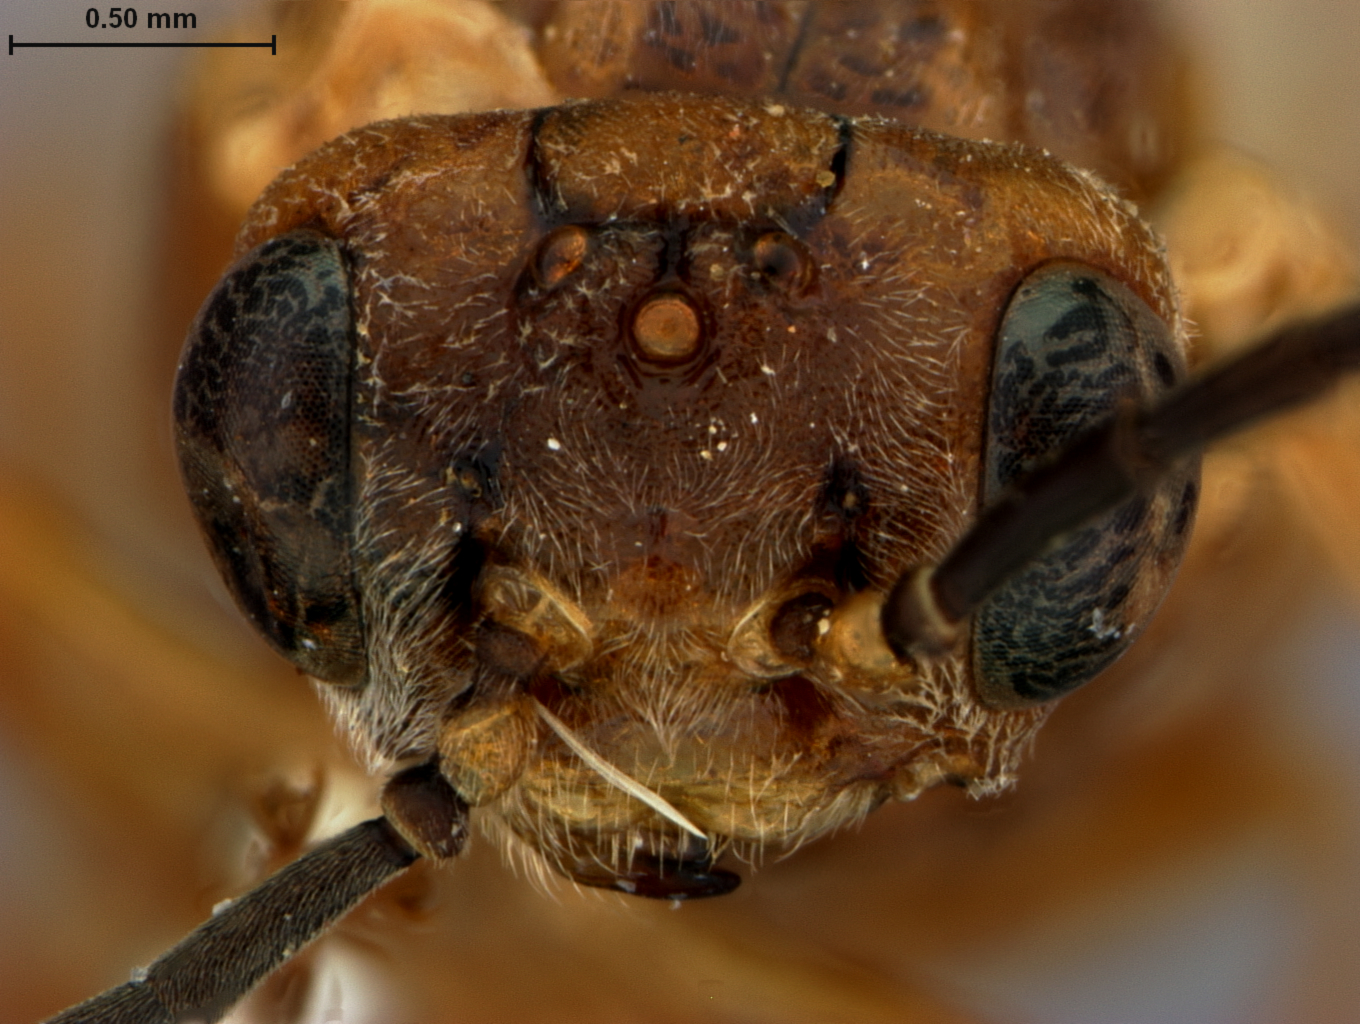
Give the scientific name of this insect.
Isodyctium subgregarium
